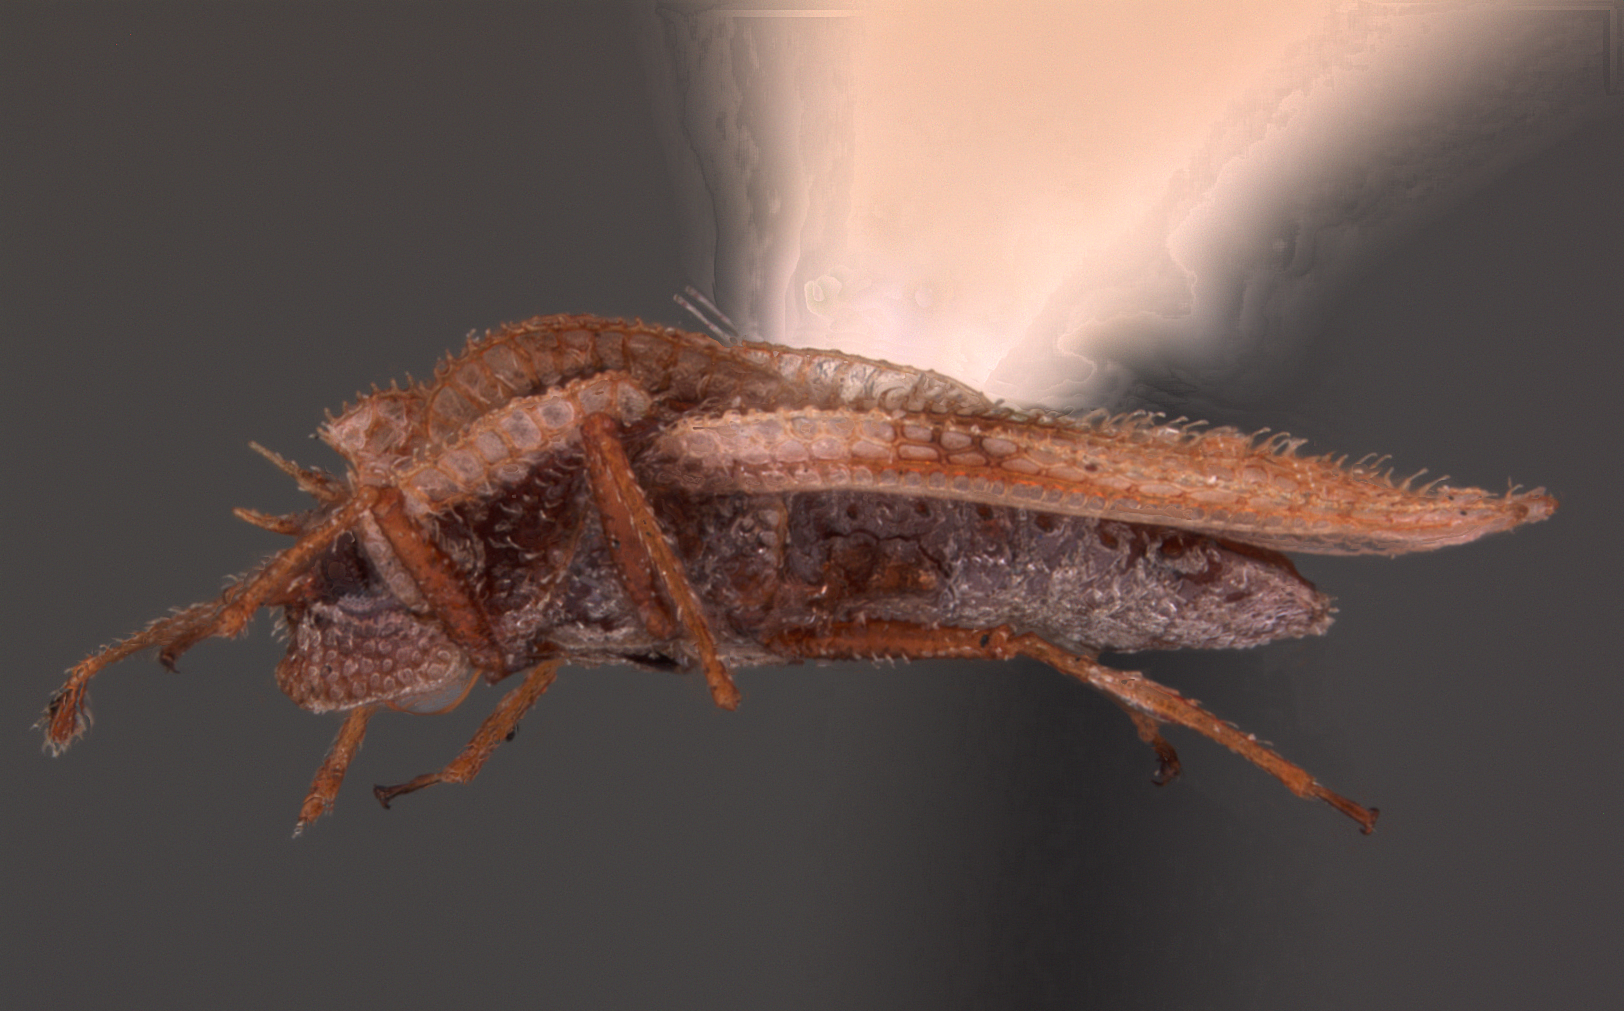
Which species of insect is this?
Tingis aemula
